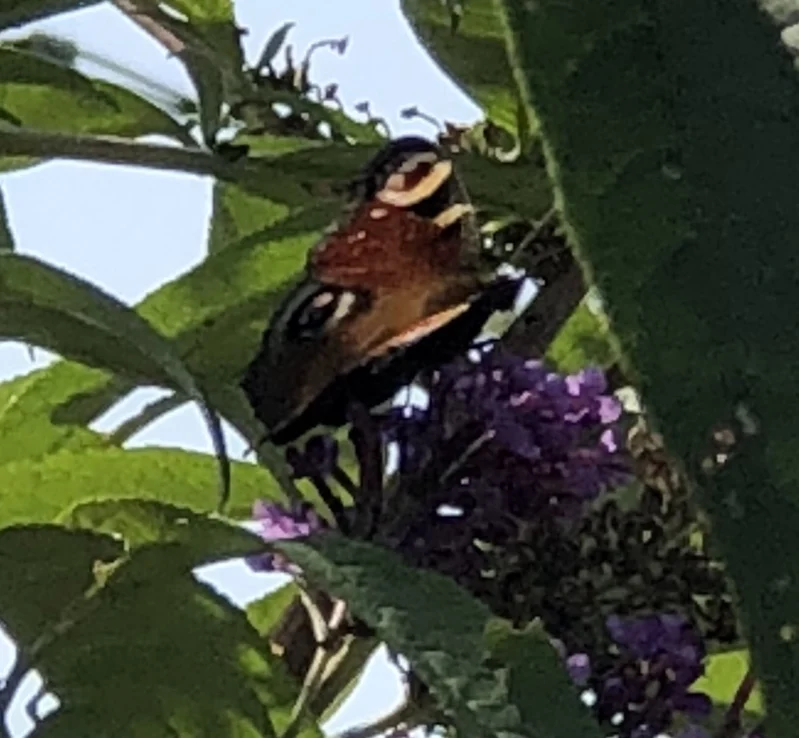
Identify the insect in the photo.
Aglais io
